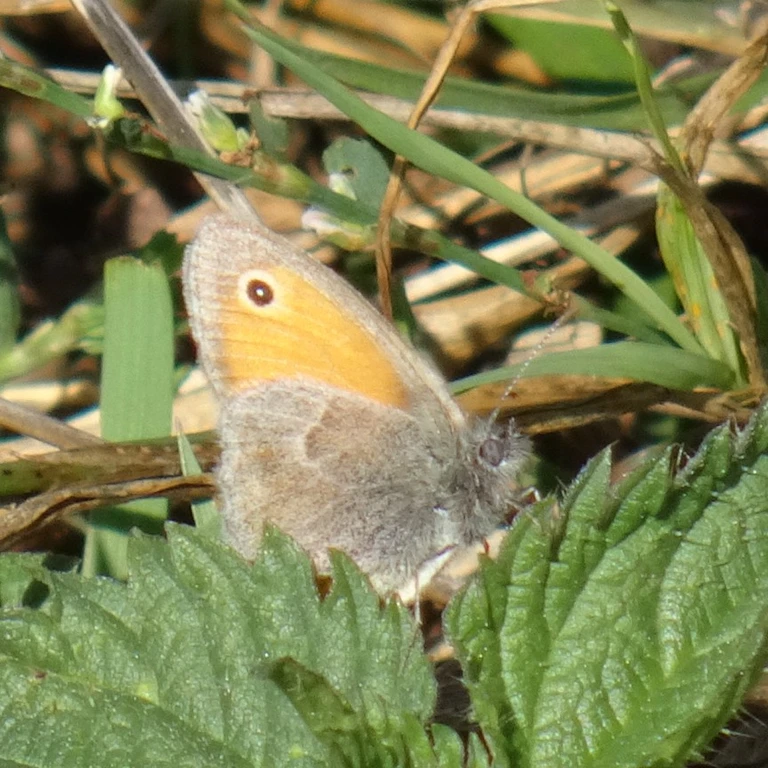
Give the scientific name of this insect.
Coenonympha pamphilus
